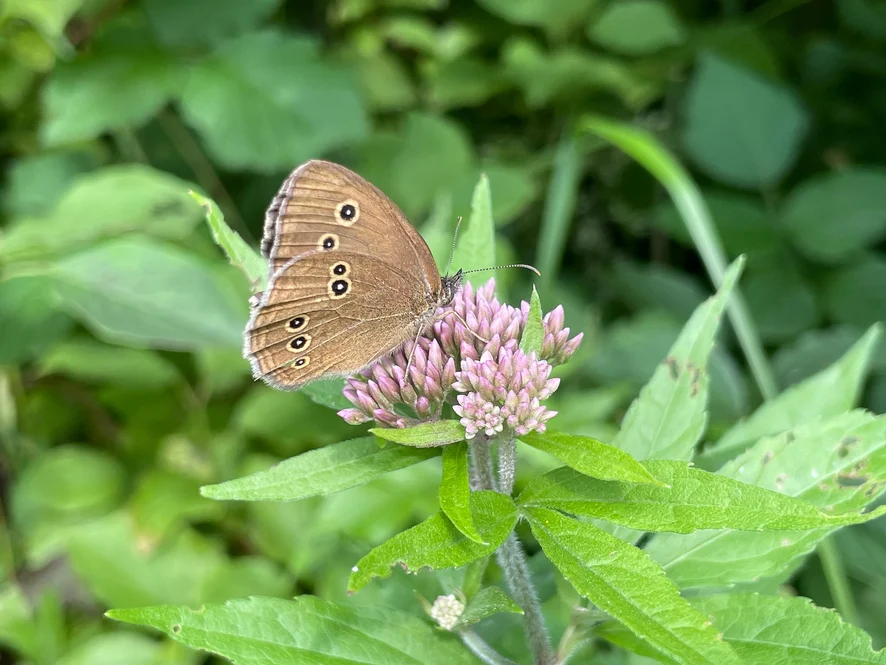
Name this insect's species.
Aphantopus hyperantus
